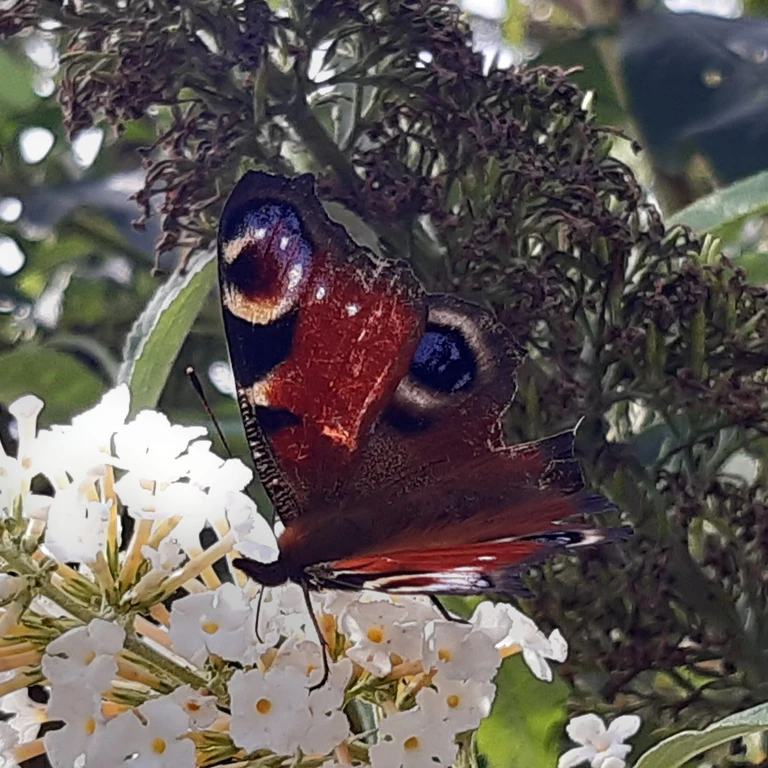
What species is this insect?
Aglais io
